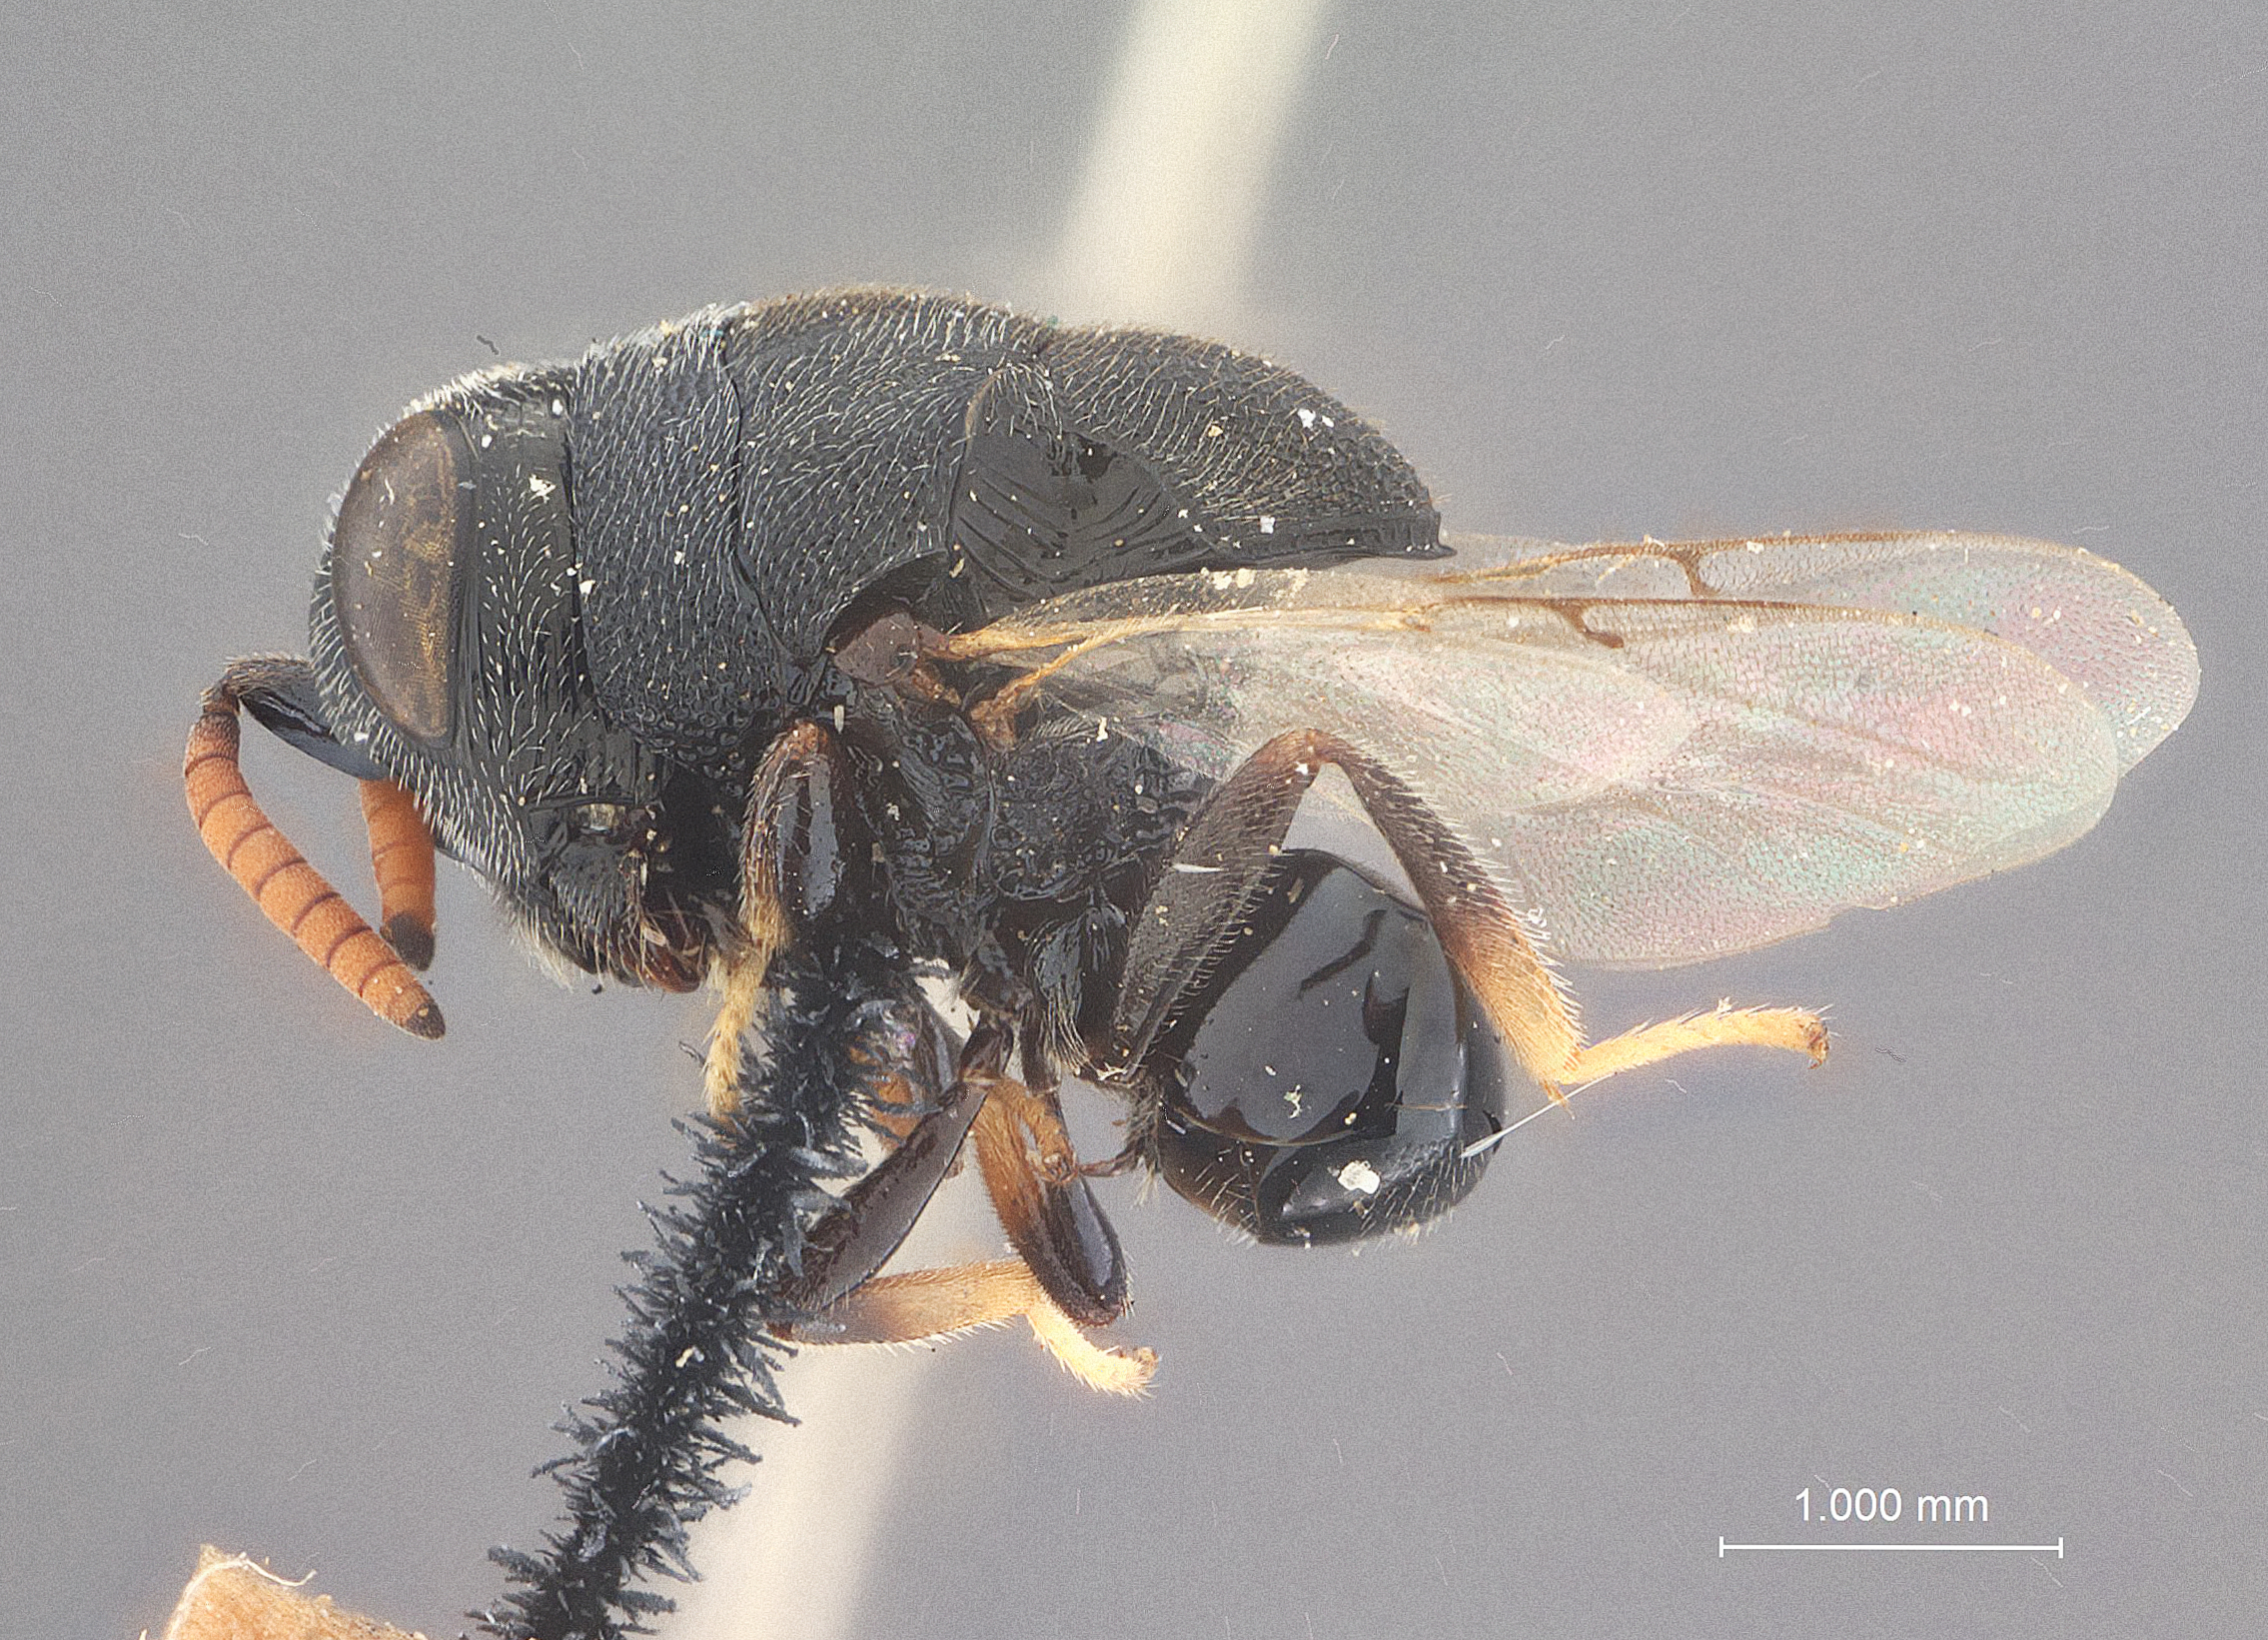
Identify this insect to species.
Nesoperilampus typicus
